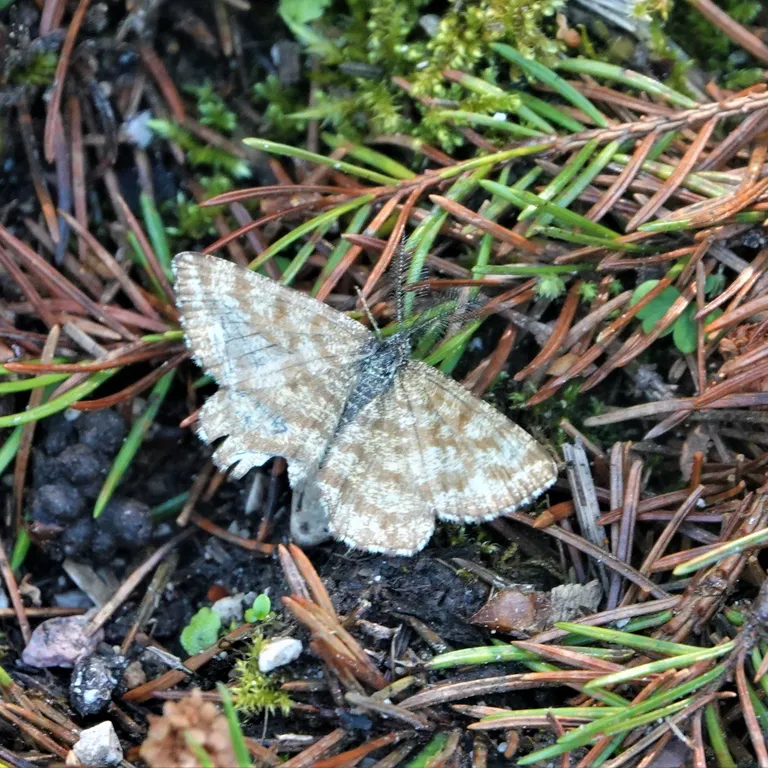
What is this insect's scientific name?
Ematurga atomaria
